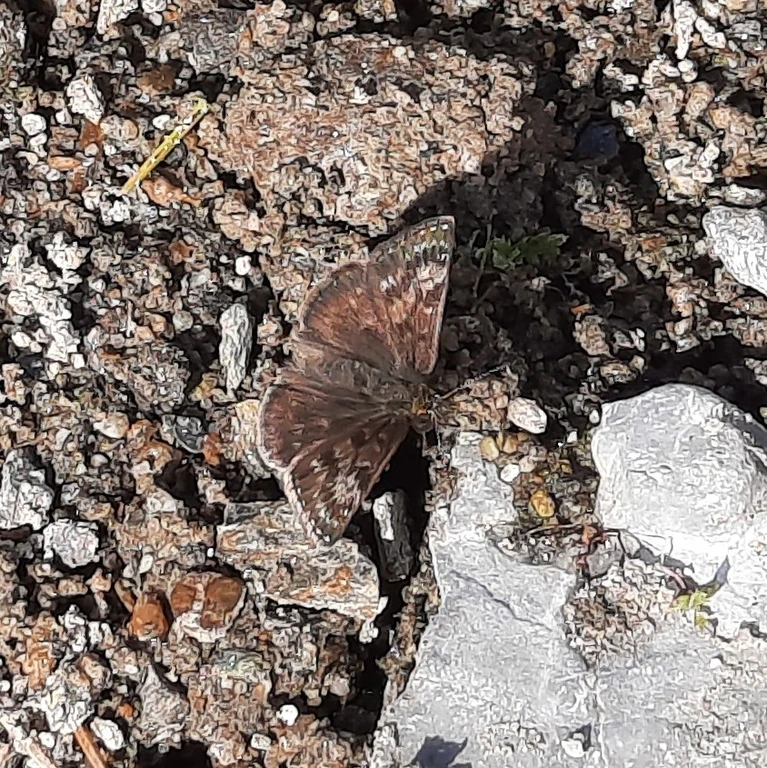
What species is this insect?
Erynnis tages
